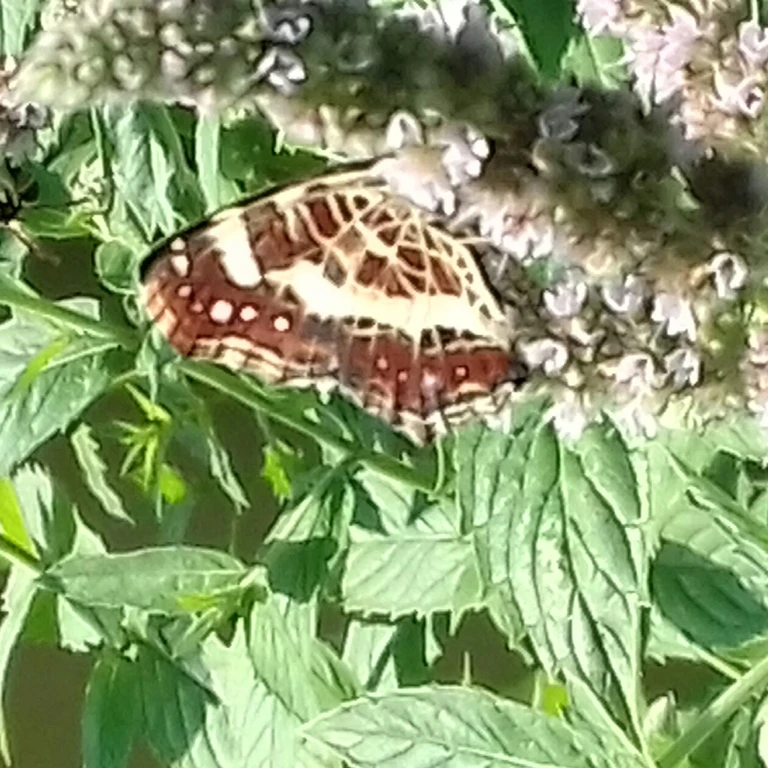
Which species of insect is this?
Araschnia levana
